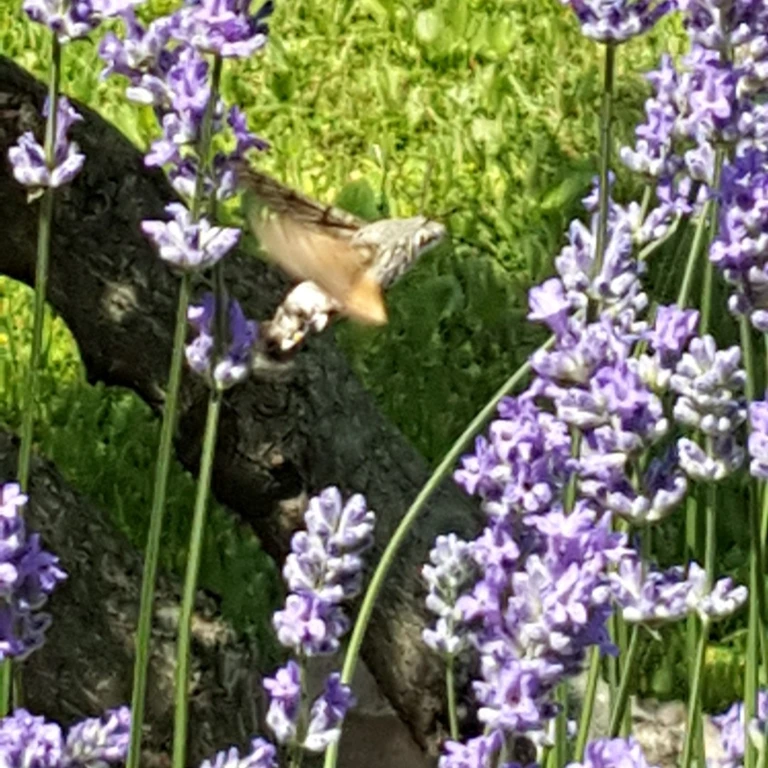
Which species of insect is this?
Macroglossum stellatarum
